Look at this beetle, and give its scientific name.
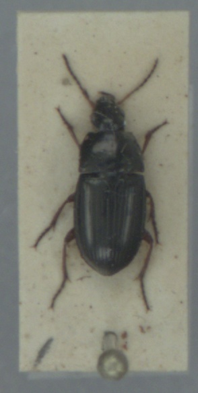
Amara familiaris
